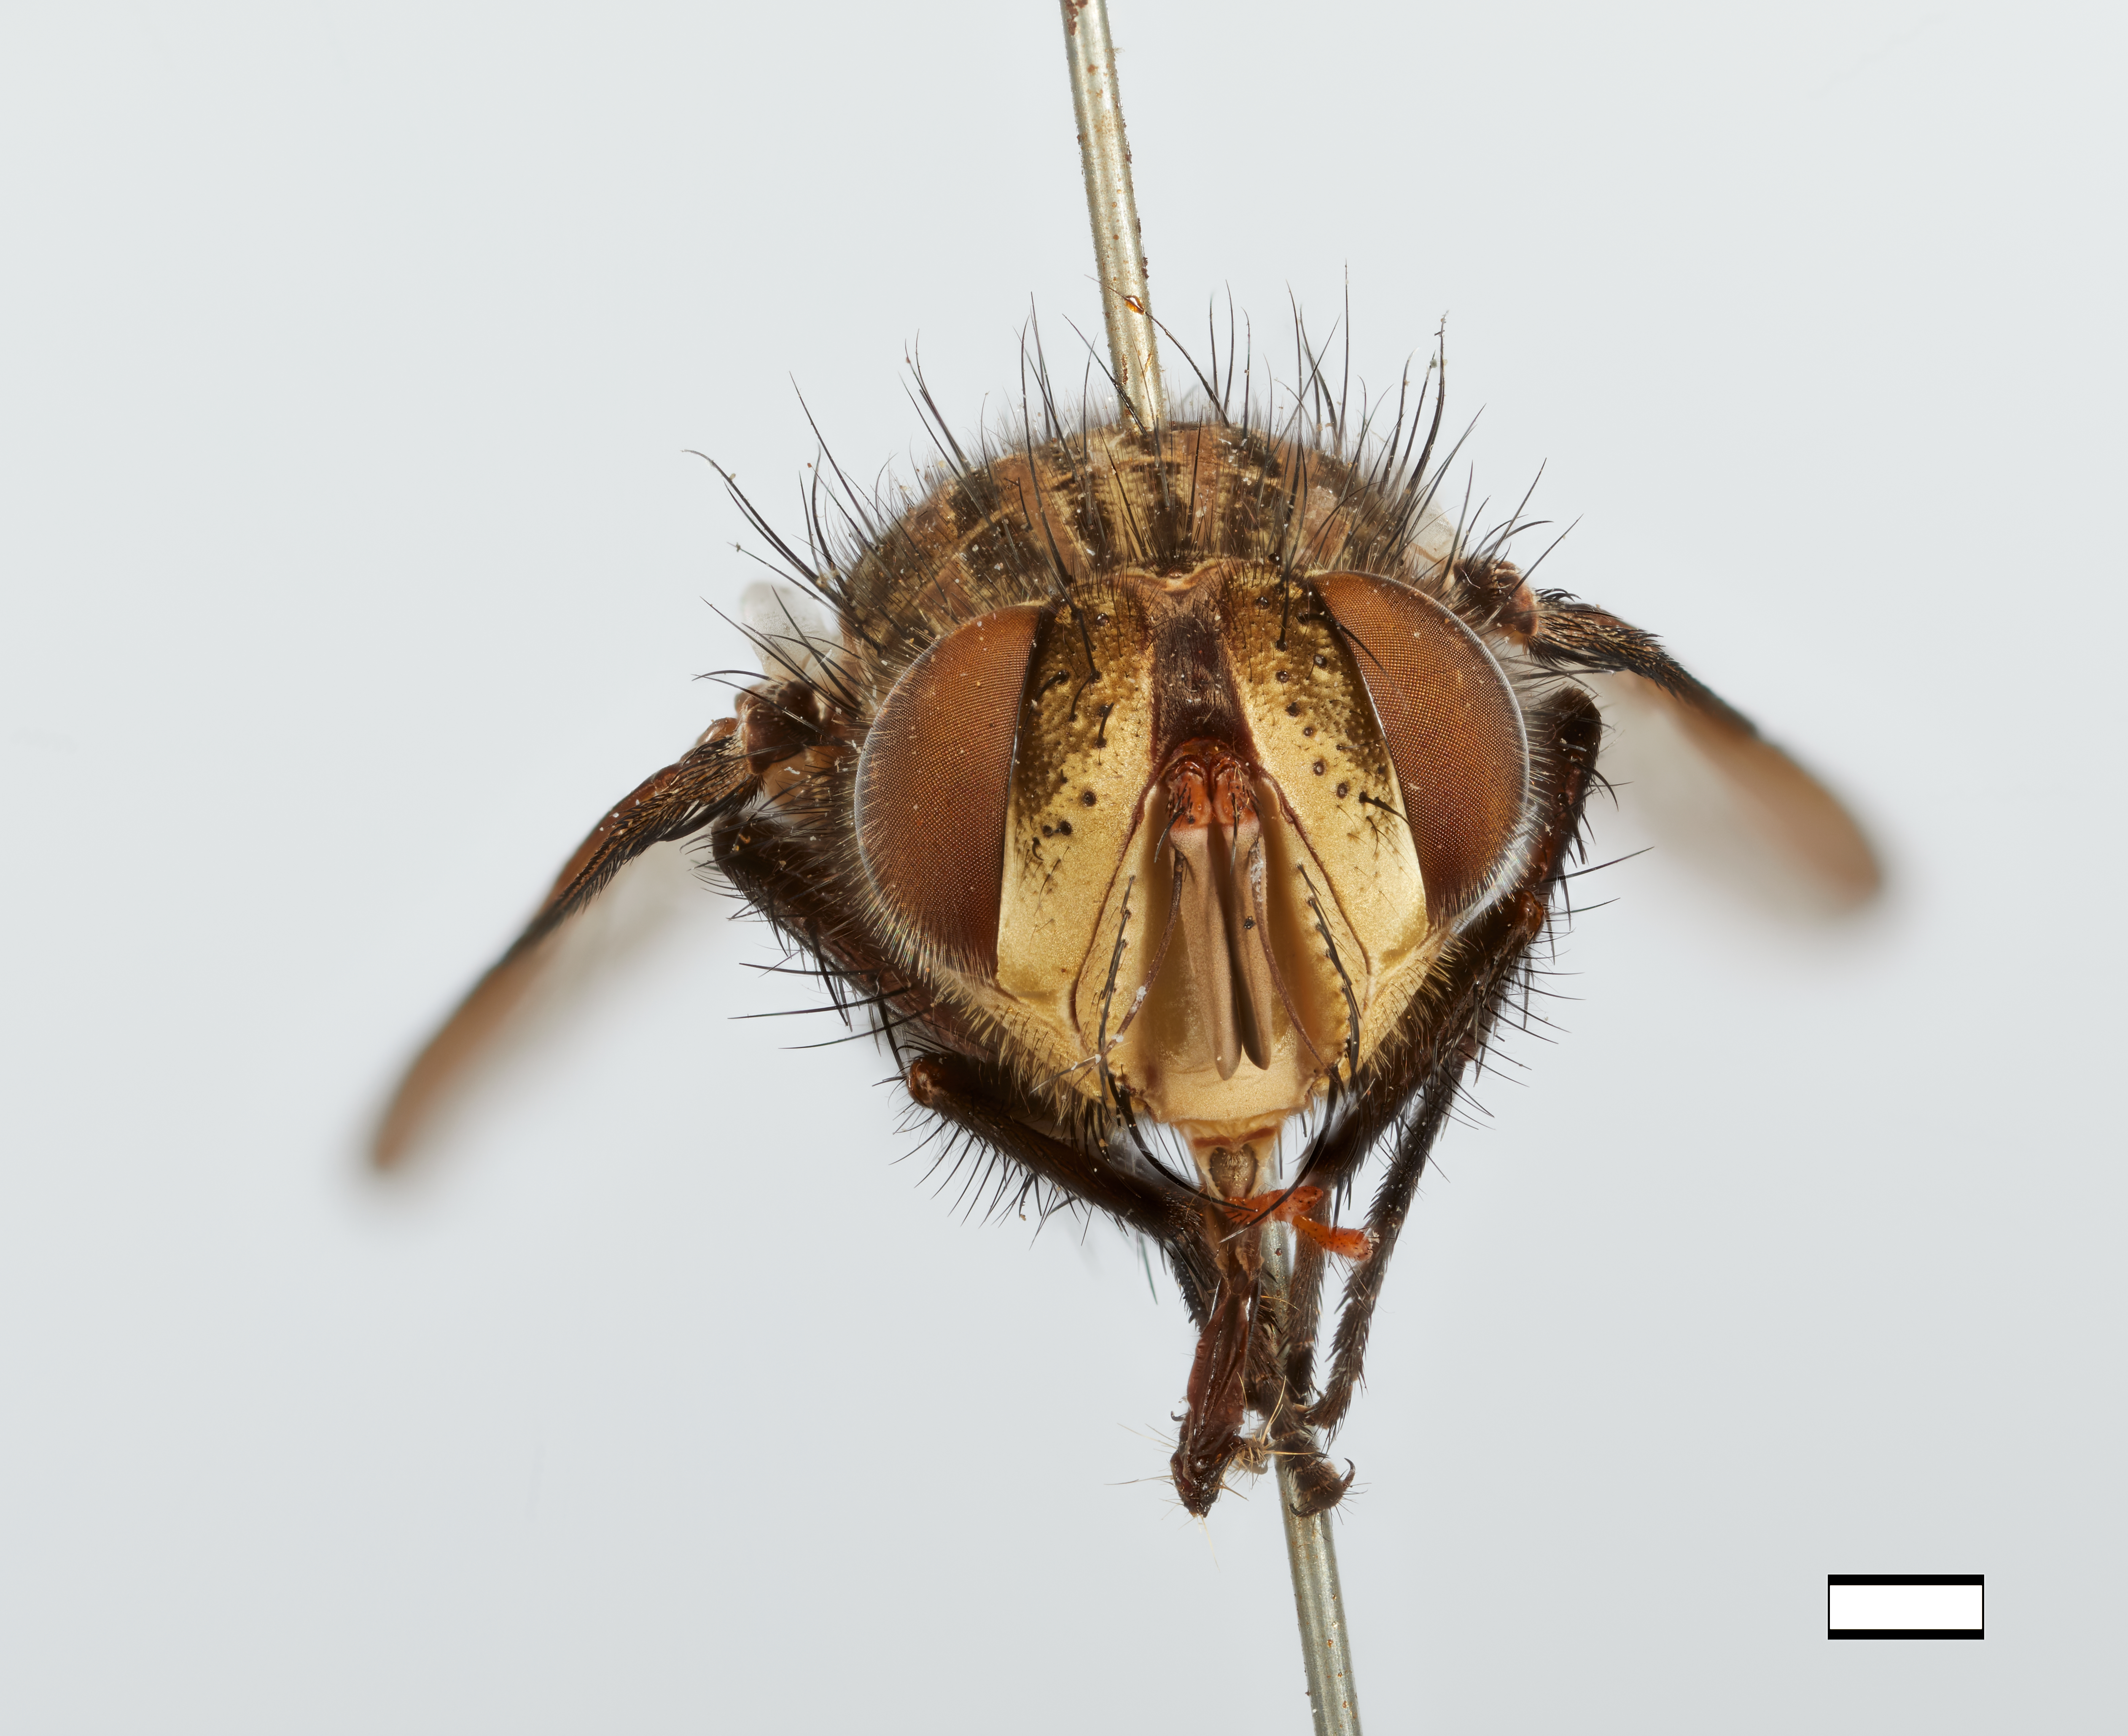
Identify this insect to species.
Botriopsis bakeri
